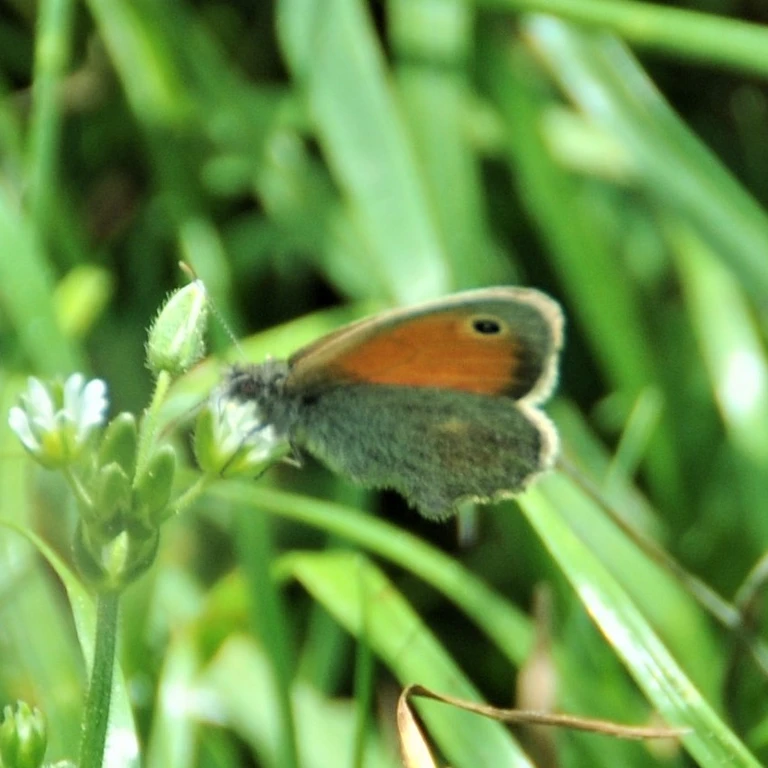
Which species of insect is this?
Coenonympha pamphilus
